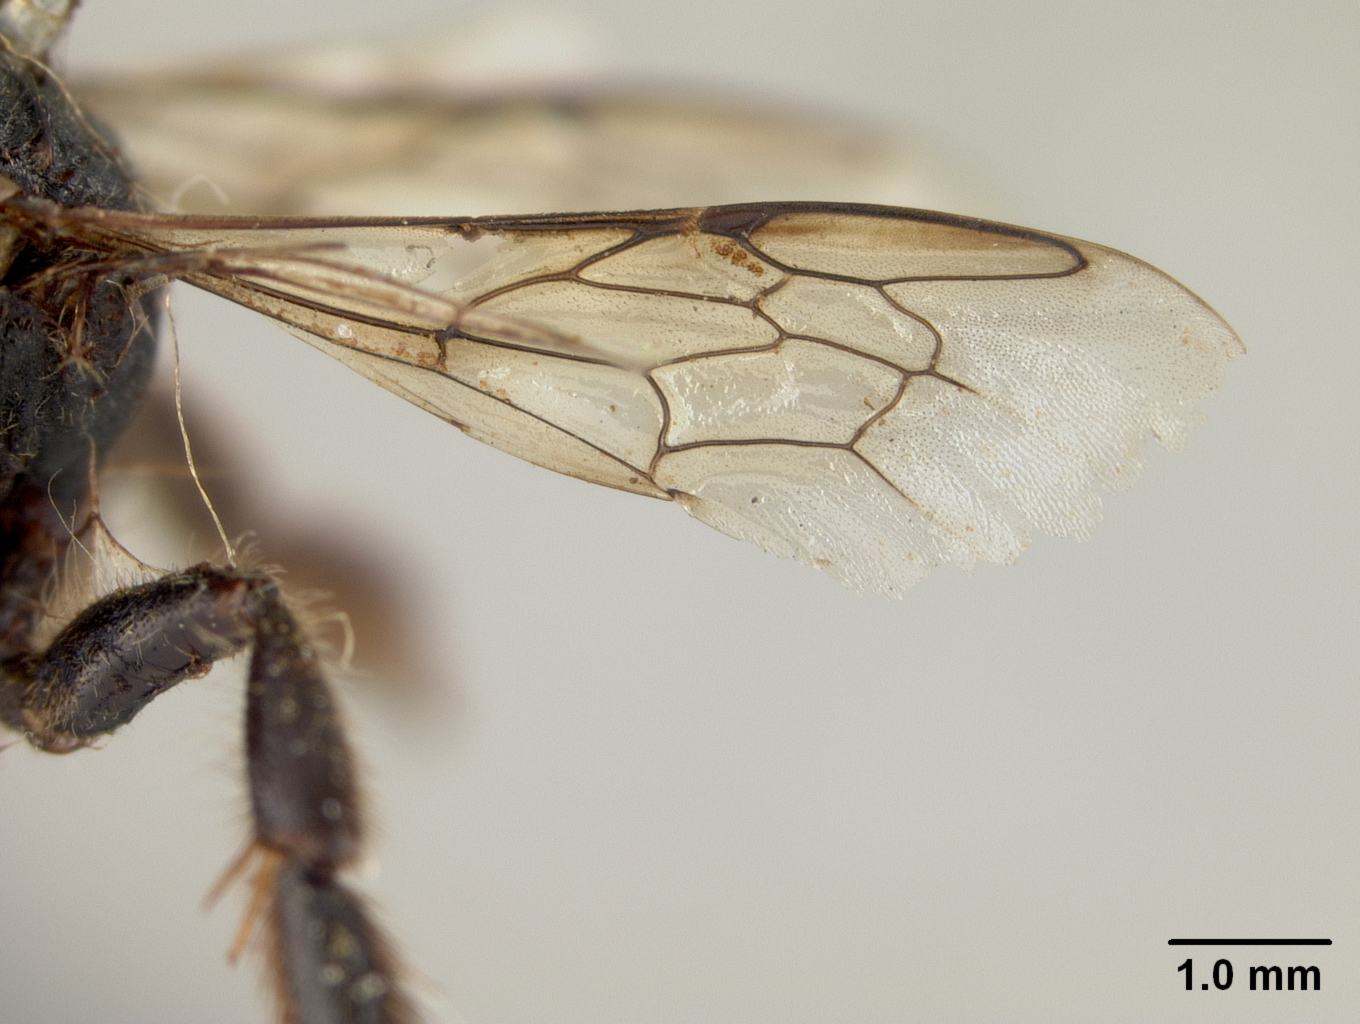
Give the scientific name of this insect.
Osmia mitsukurii
